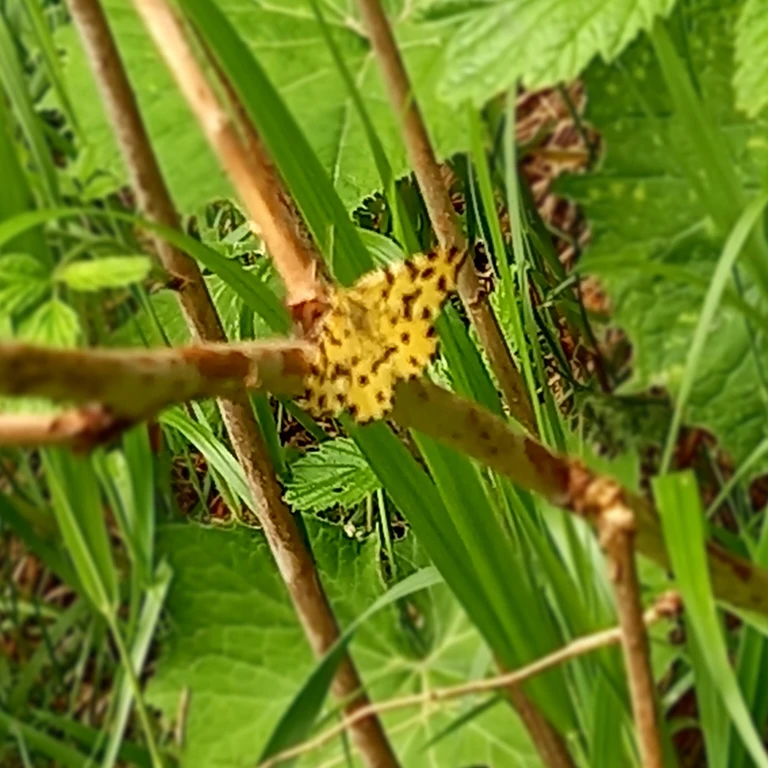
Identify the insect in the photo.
Pseudopanthera macularia
